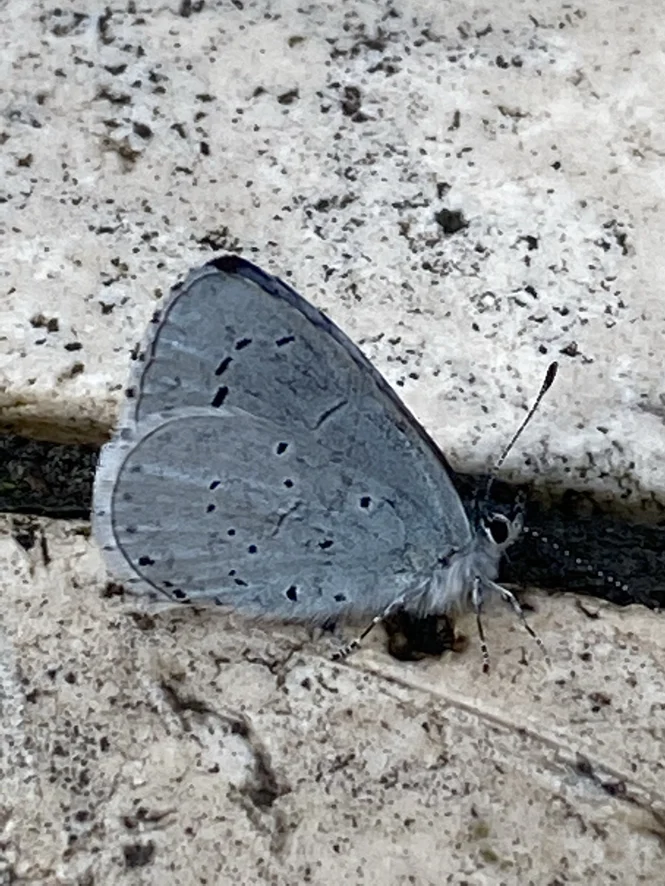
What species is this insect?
Celastrina argiolus
